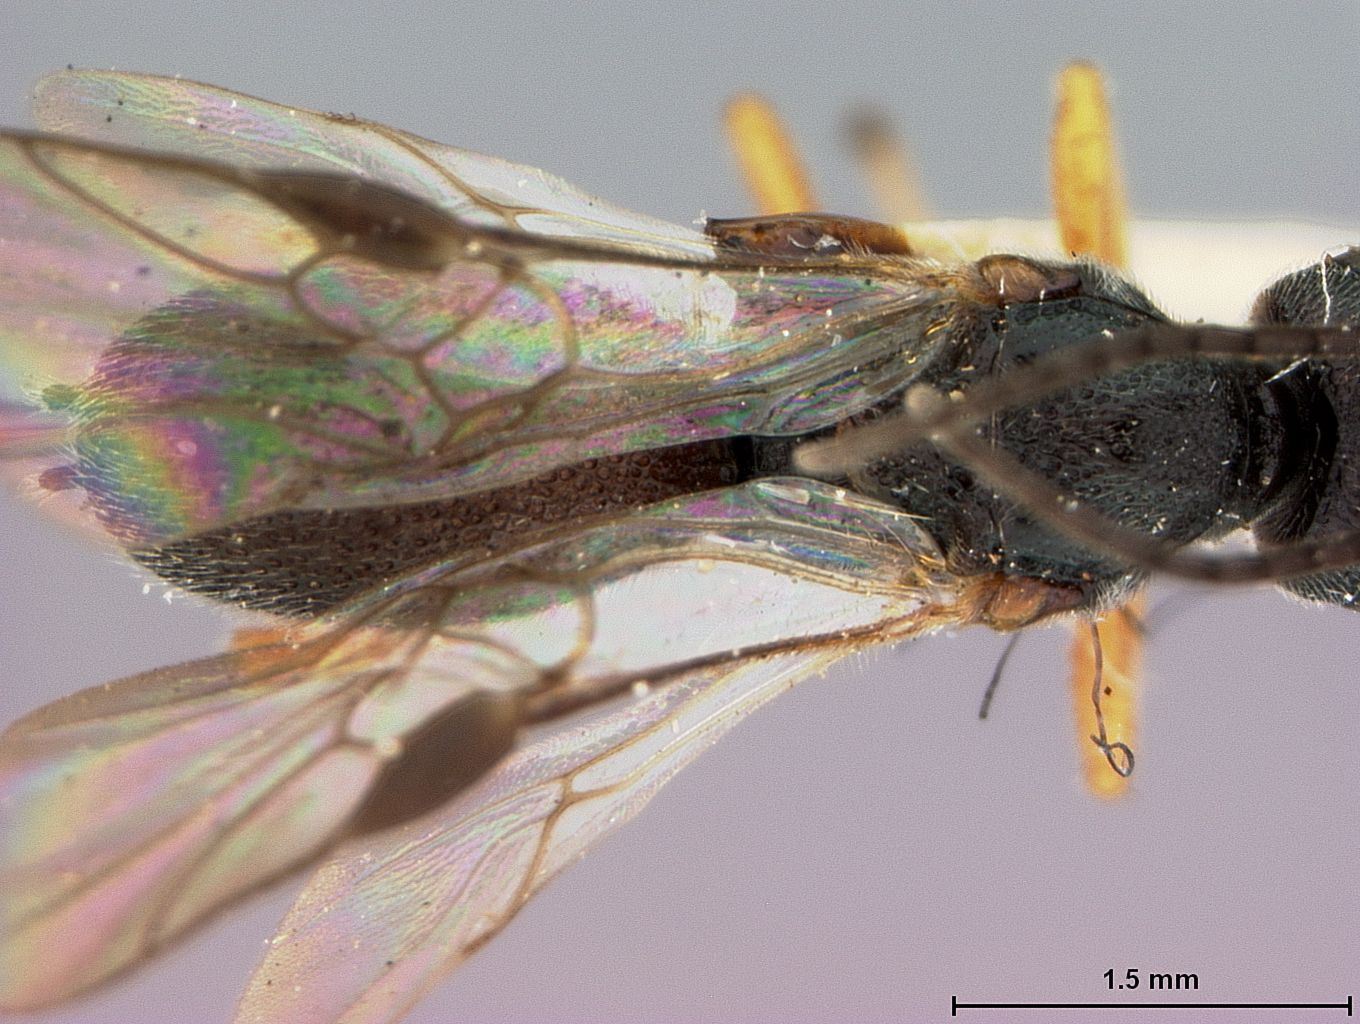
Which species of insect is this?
Urosigalphus rufus
